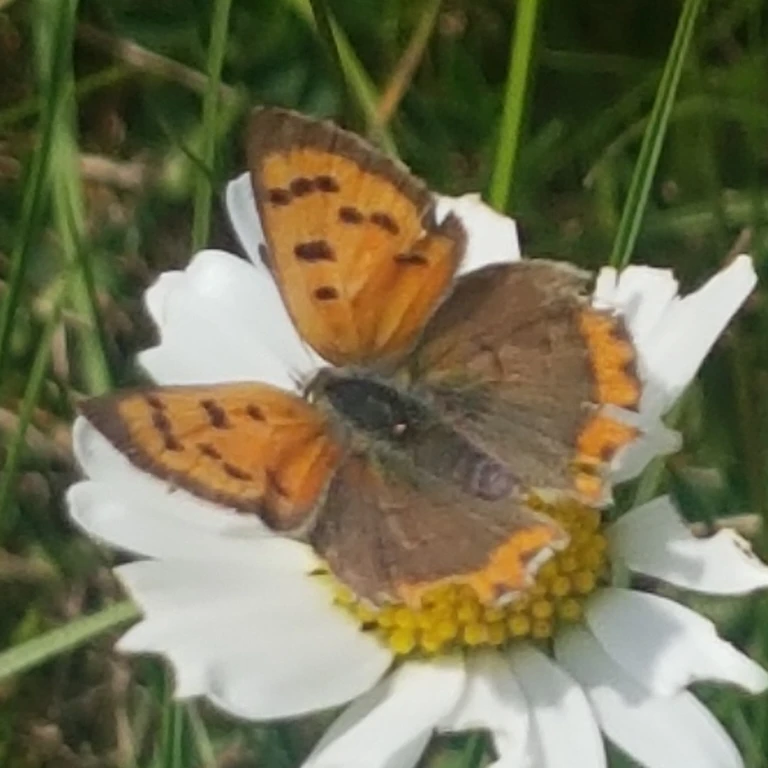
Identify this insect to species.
Lycaena phlaeas
